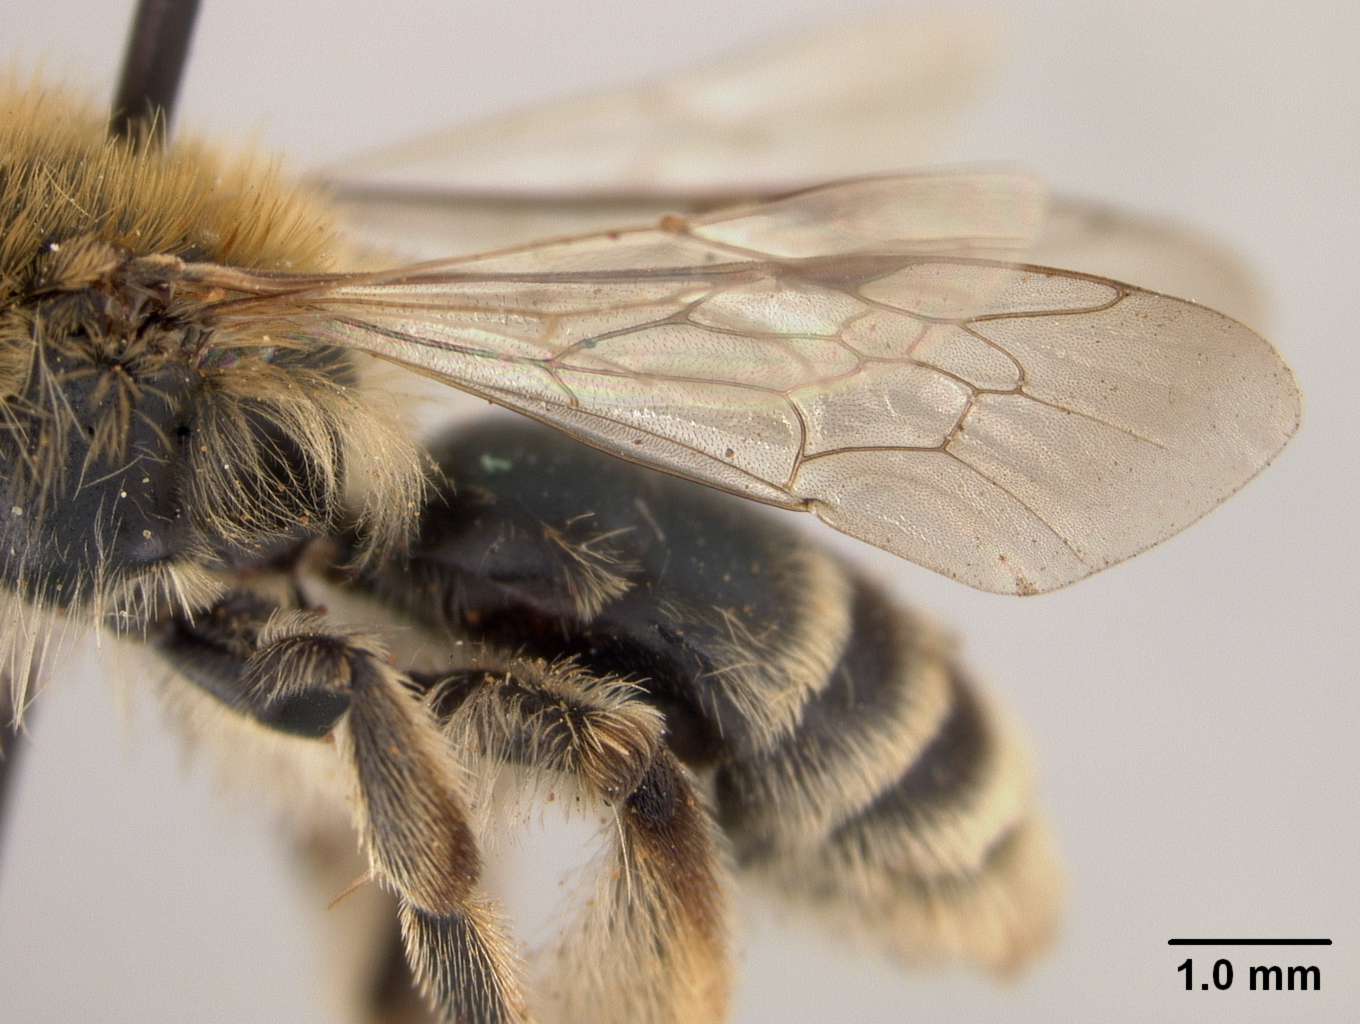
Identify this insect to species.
Andrena vexabilis
